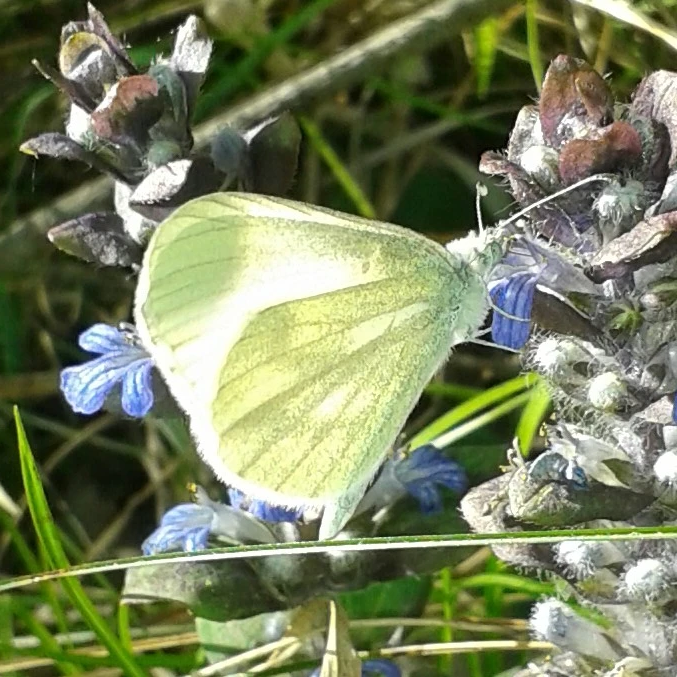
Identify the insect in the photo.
Leptidea sinapis/juvernica
